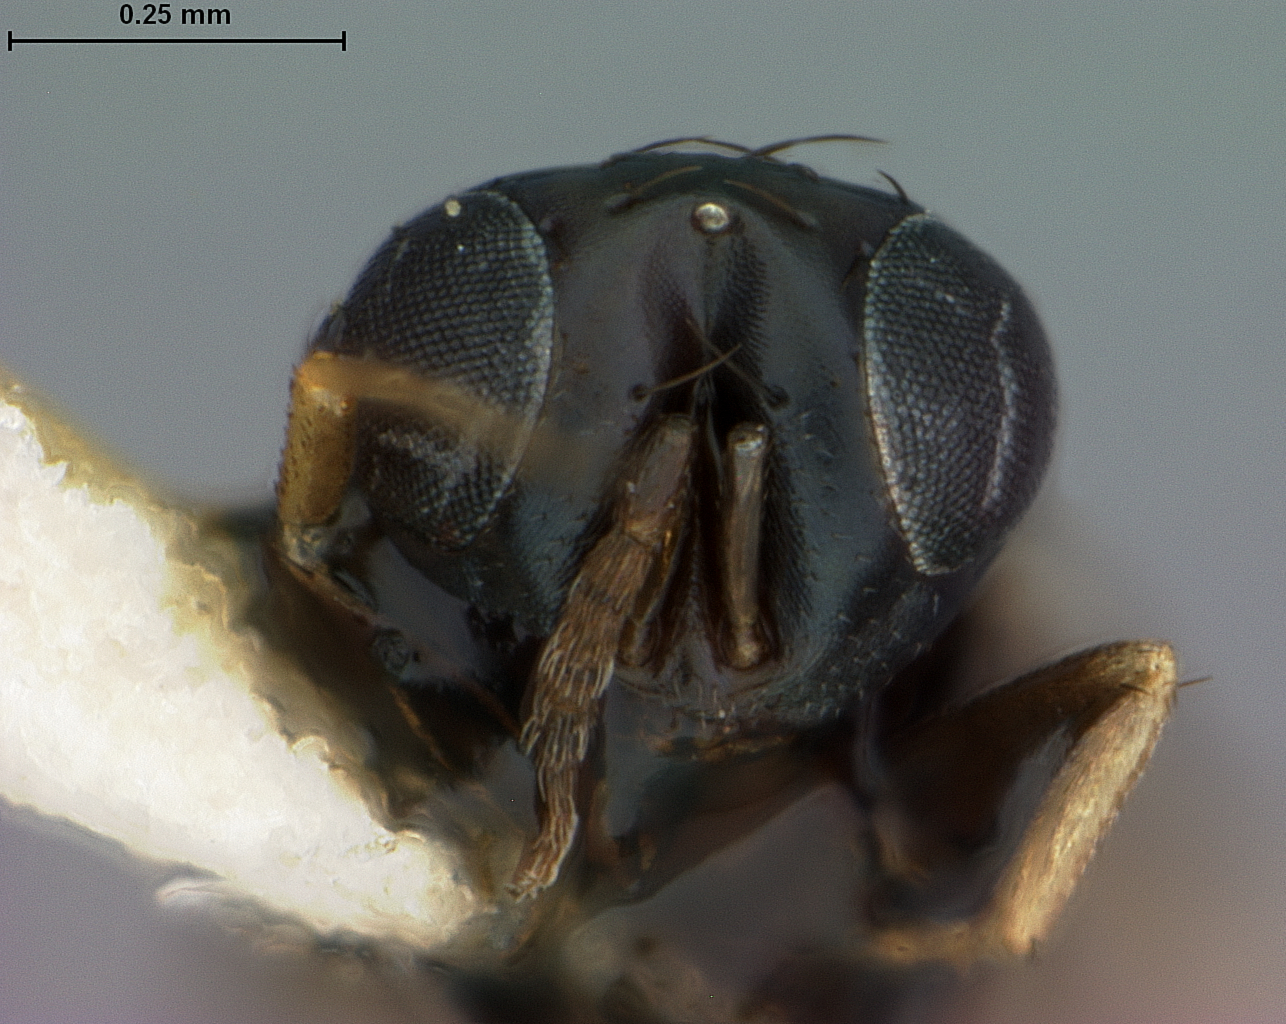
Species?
Myiocnema comperei
